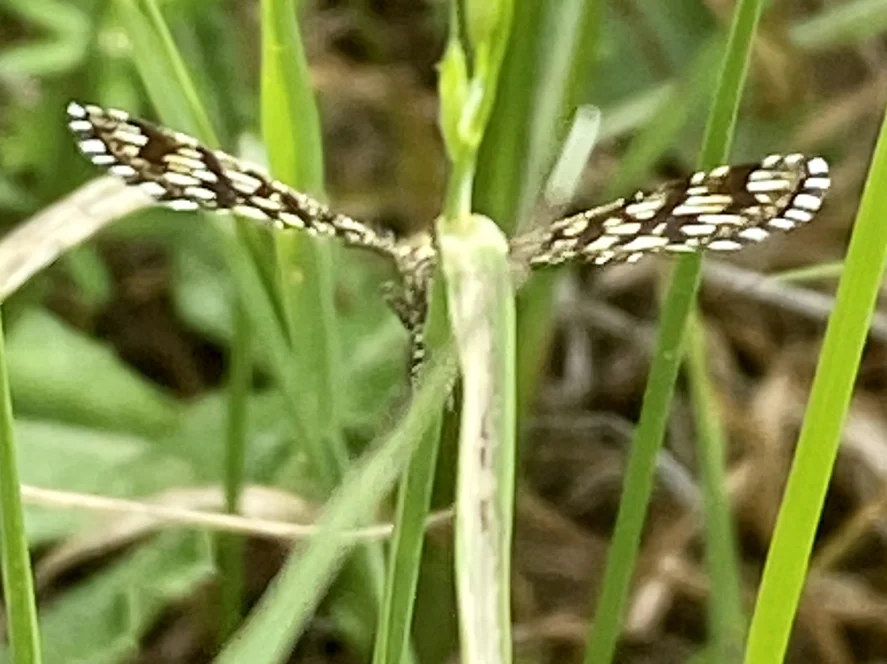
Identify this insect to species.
Chiasmia clathrata
